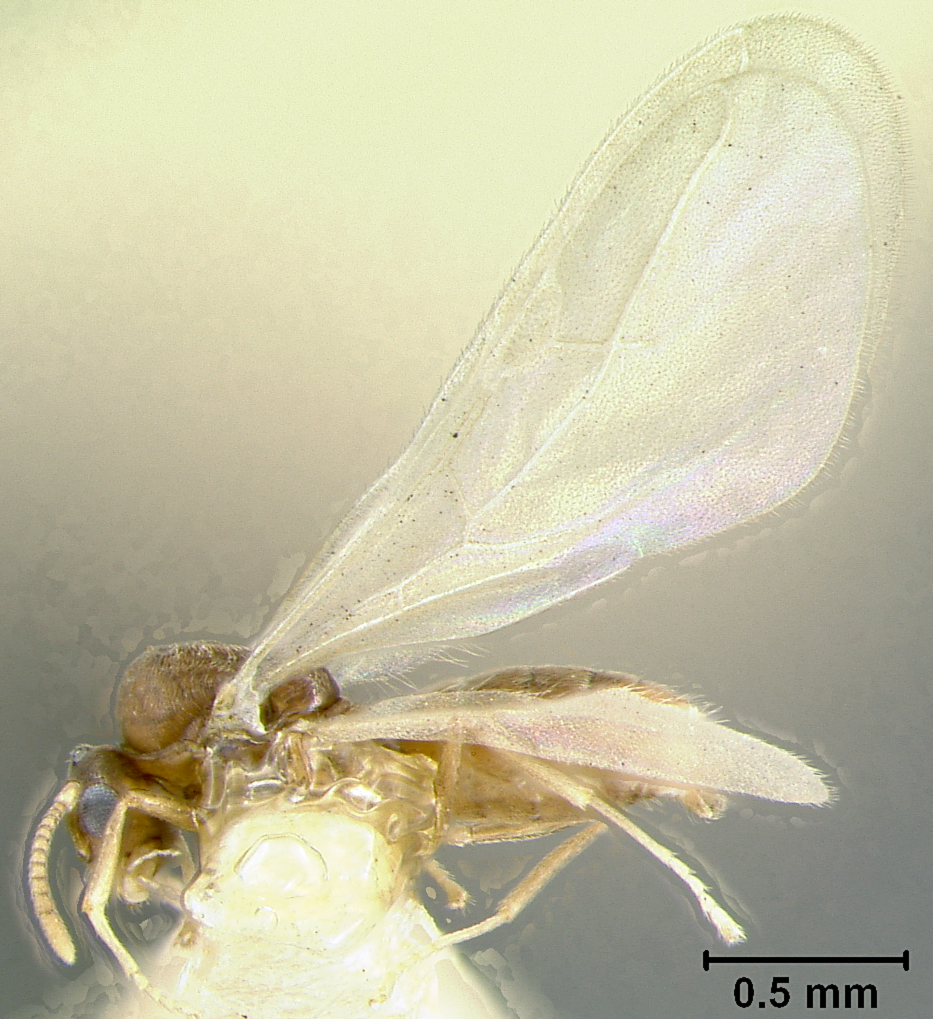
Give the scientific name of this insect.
Plagiolepis clarki
